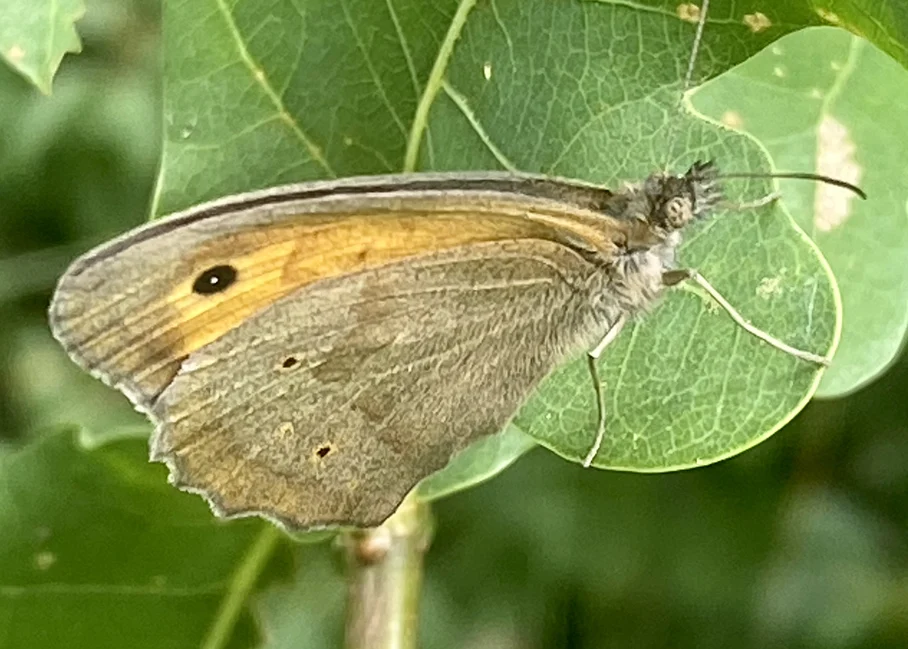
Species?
Maniola jurtina
